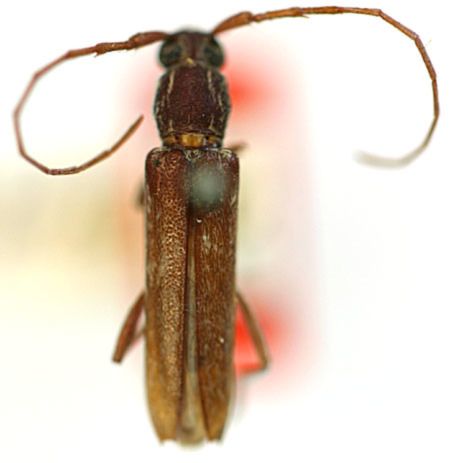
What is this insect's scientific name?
Hypermallus defectus (also Anelaphus parallelus)
